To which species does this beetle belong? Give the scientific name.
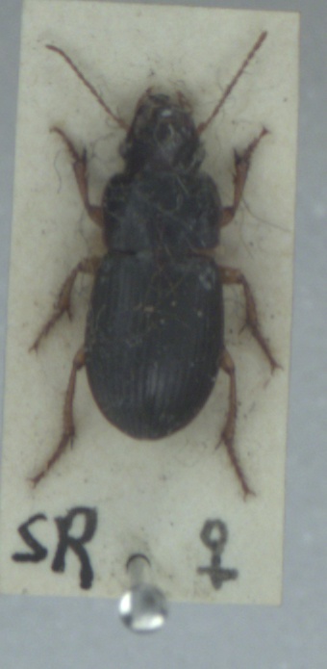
Harpalus latus
